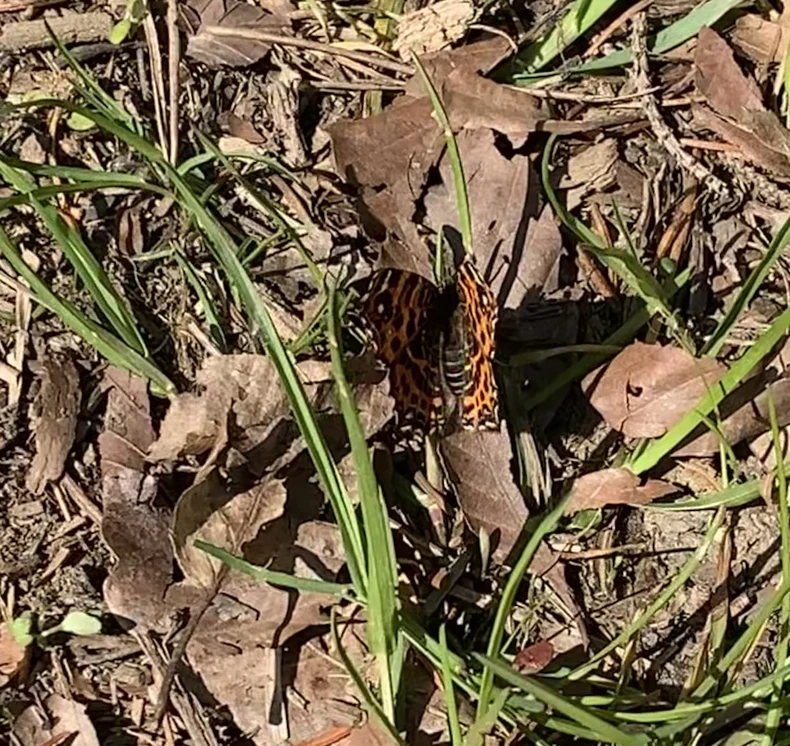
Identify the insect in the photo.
Araschnia levana
